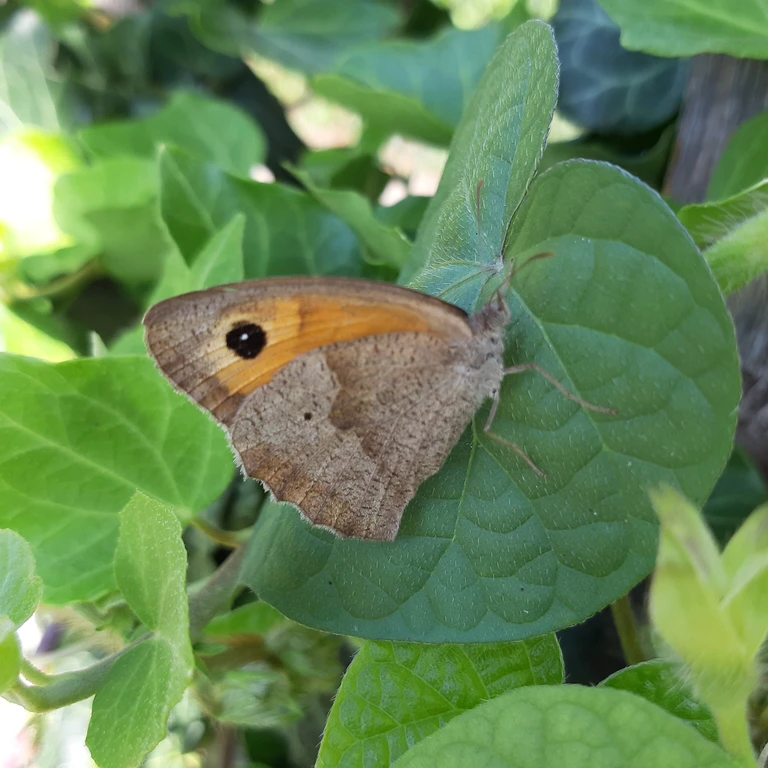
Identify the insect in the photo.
Maniola jurtina
